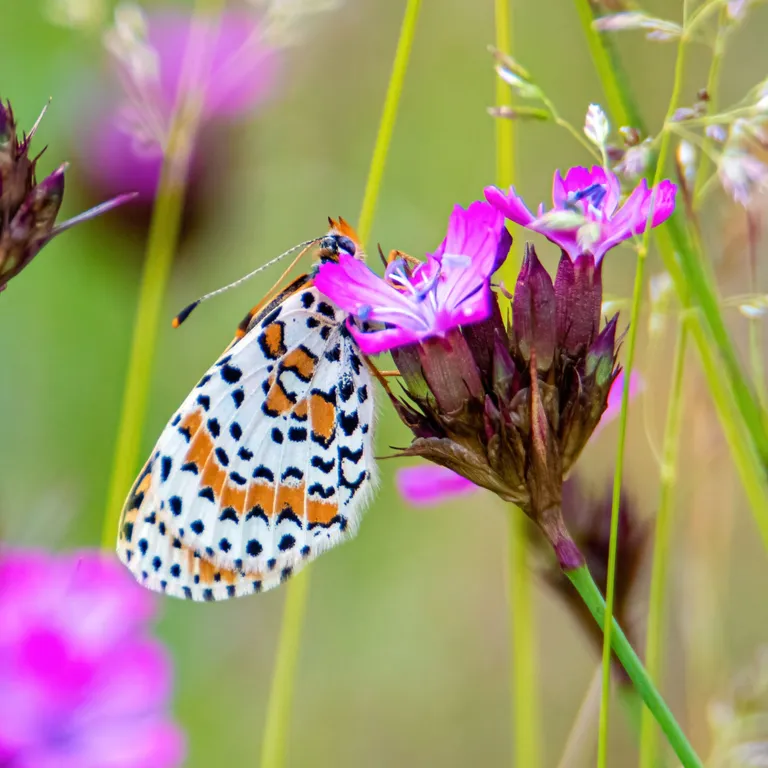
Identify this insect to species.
Melitaea didyma
